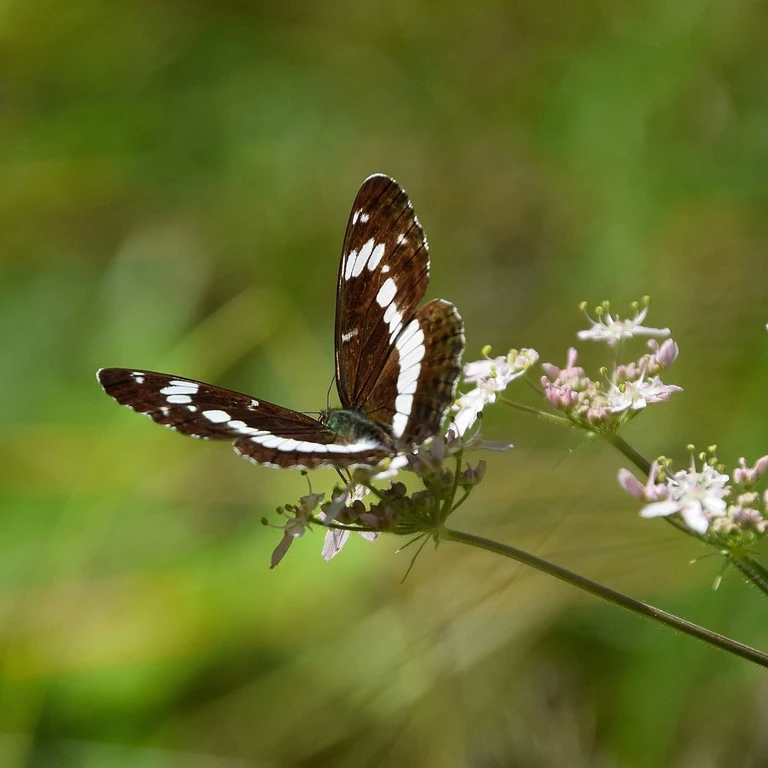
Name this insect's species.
Limenitis camilla (also Ladoga camilla)
